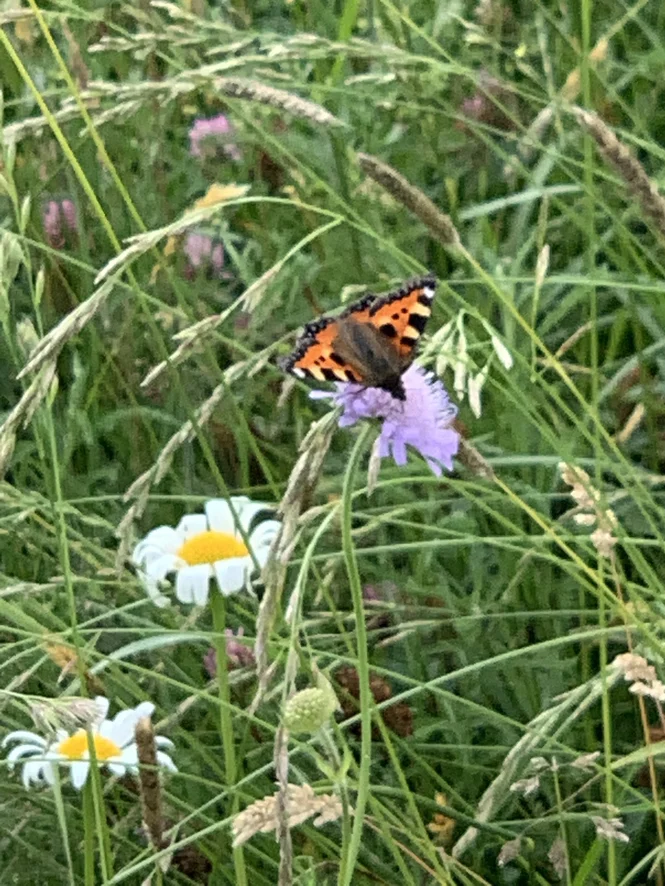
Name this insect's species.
Aglais urticae
